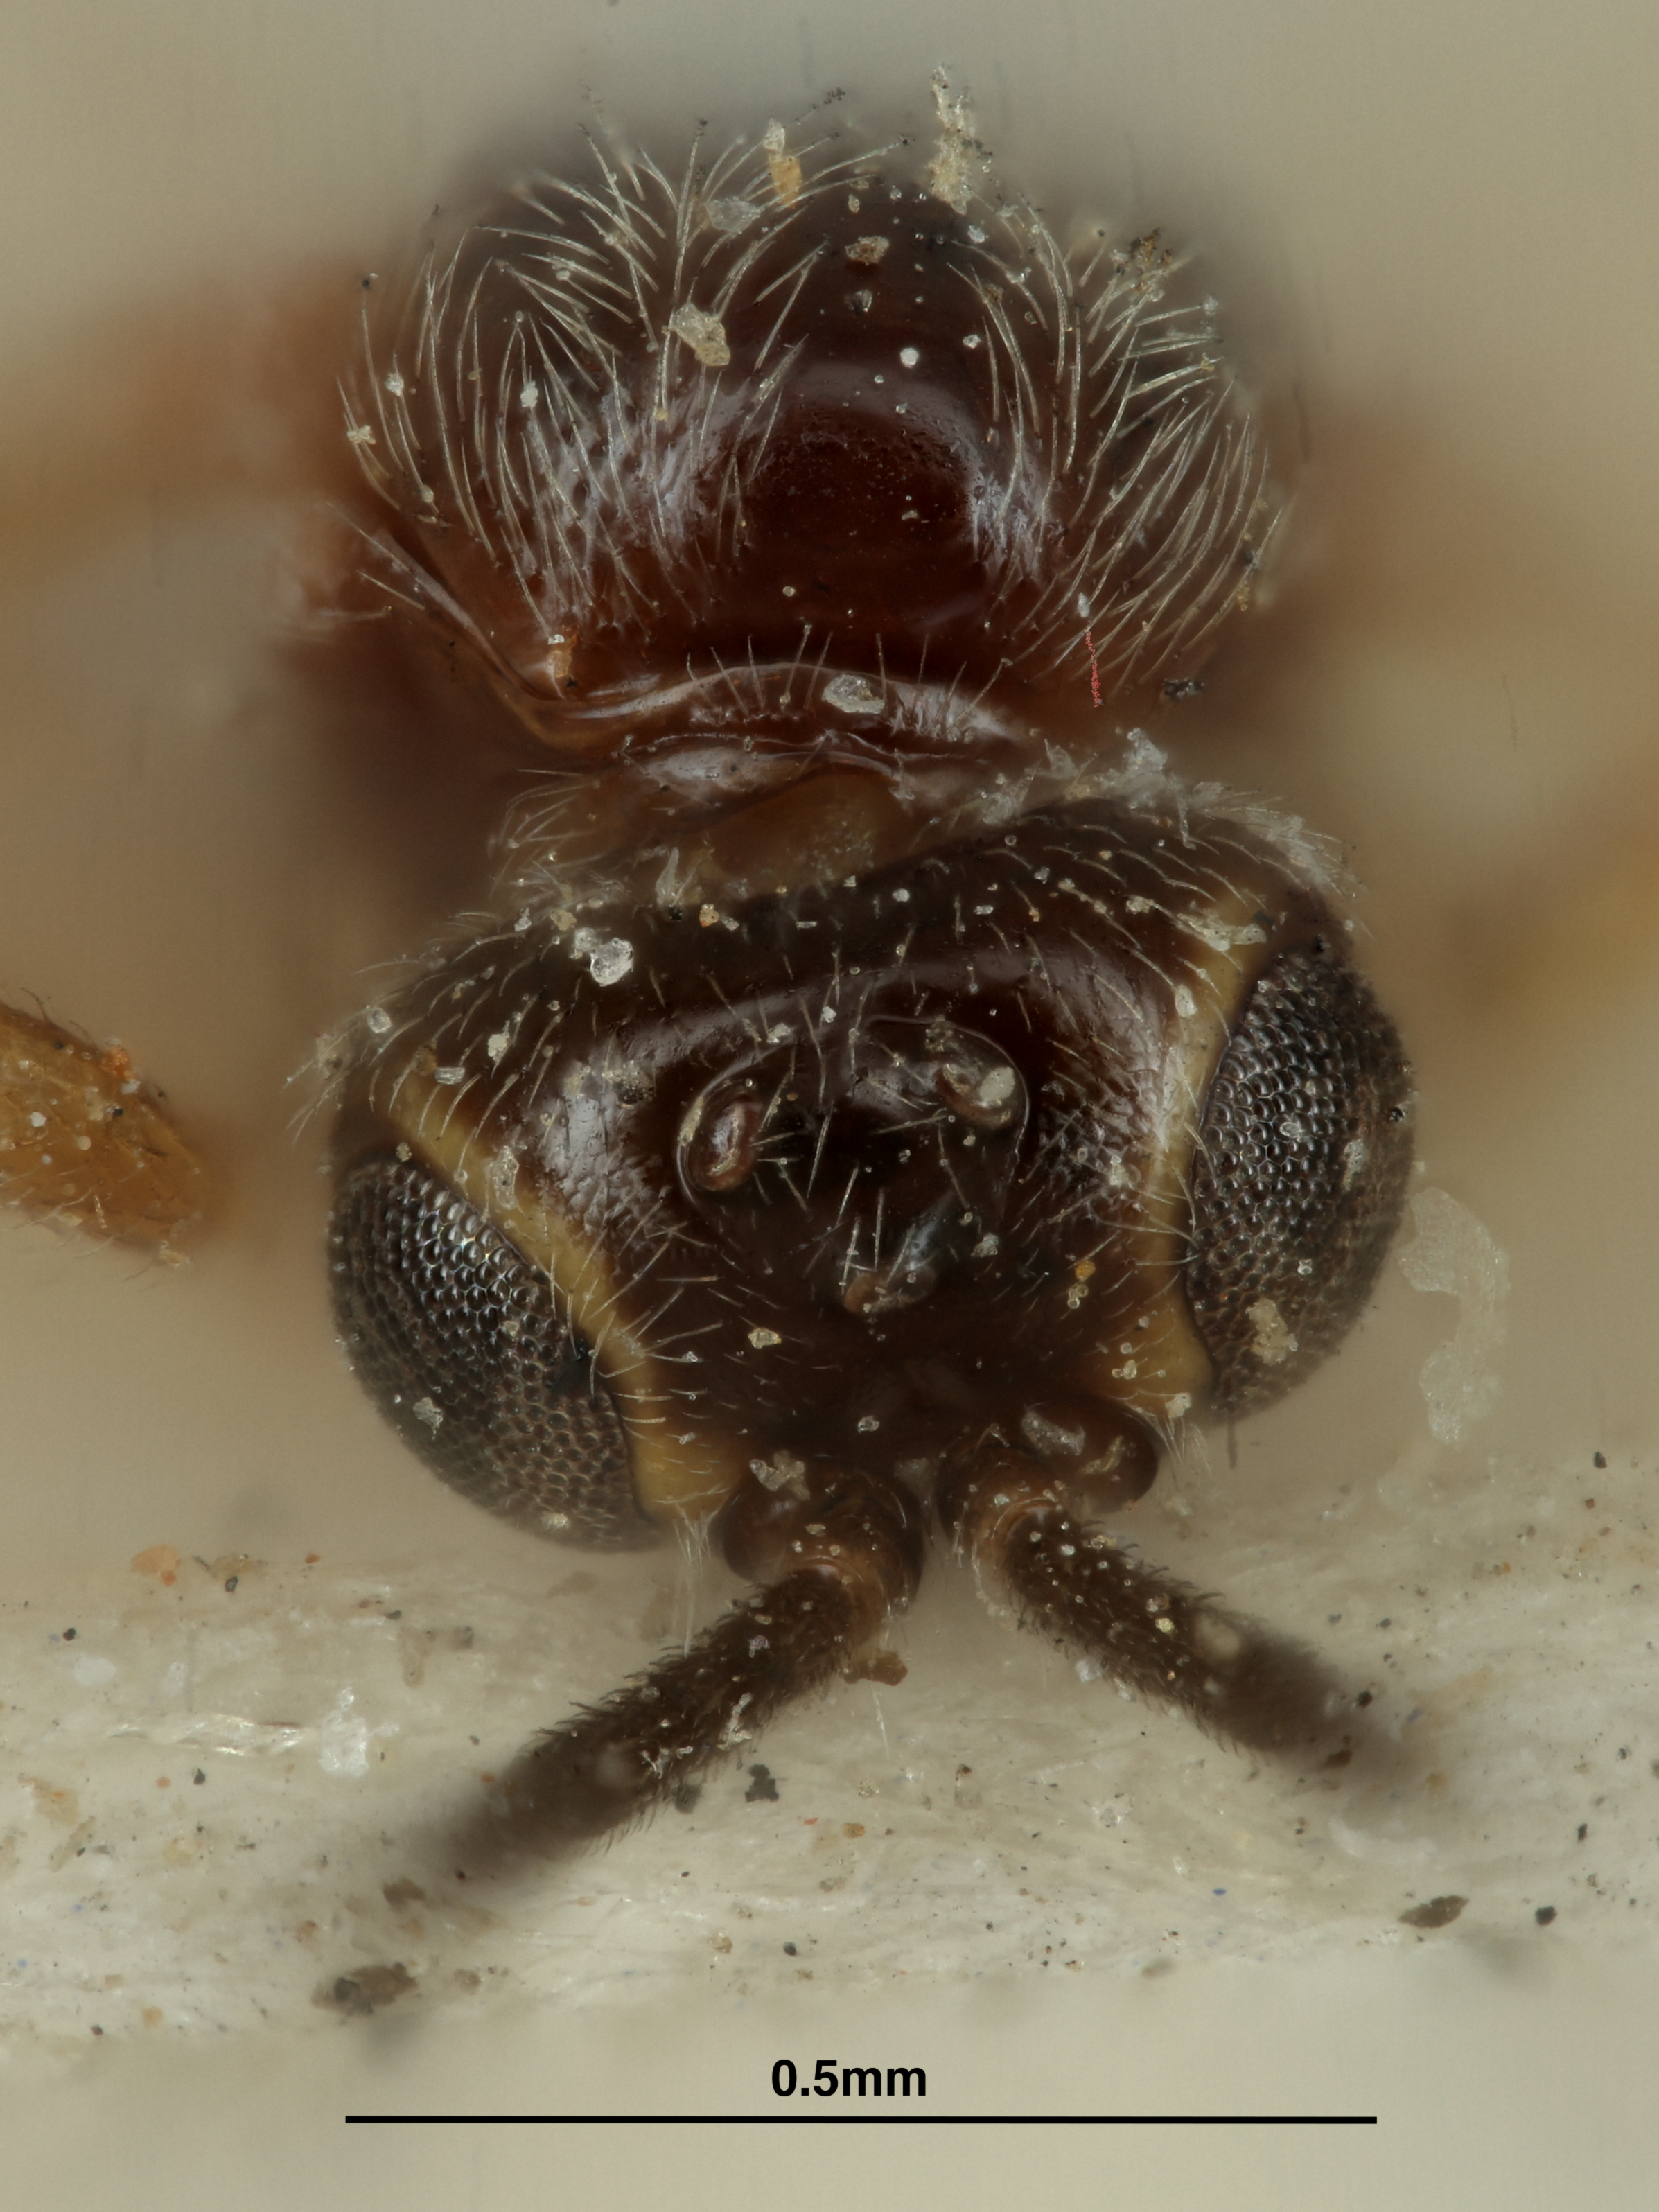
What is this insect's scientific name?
Bracon trifoliae
